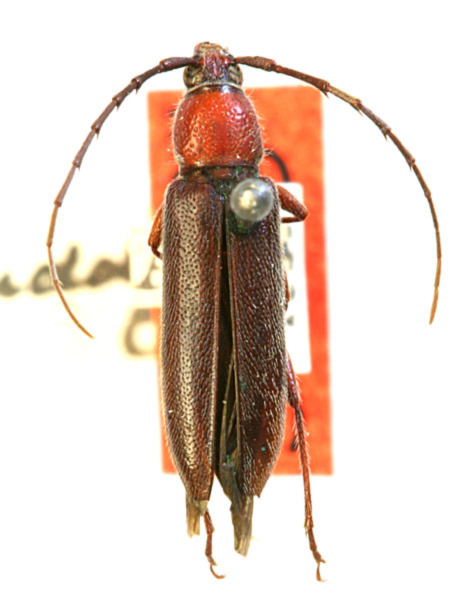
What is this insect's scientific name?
Stenosphenus debilis (also Stenosphenus pruddeni)
